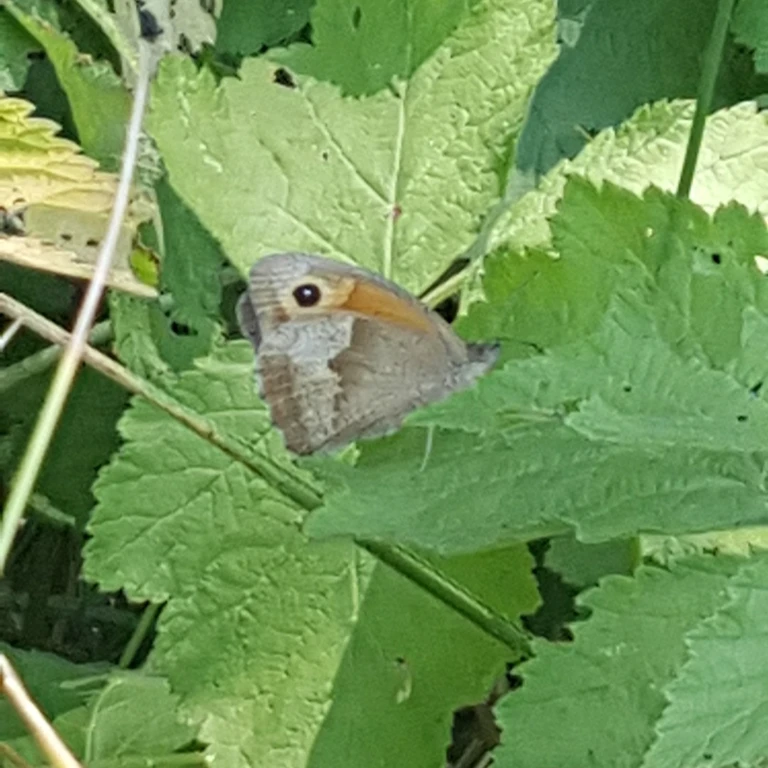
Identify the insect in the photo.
Maniola jurtina
